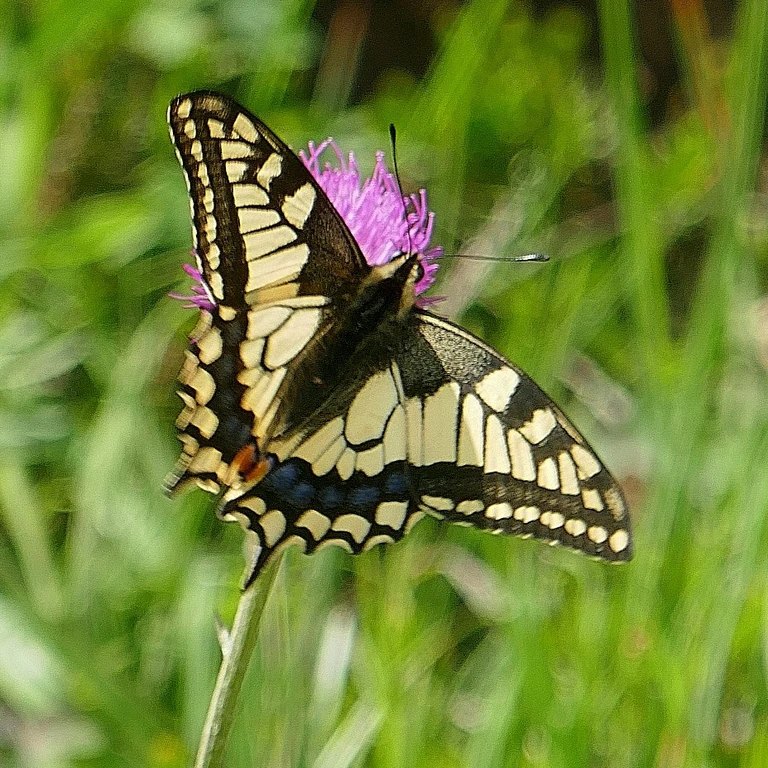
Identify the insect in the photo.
Papilio machaon
